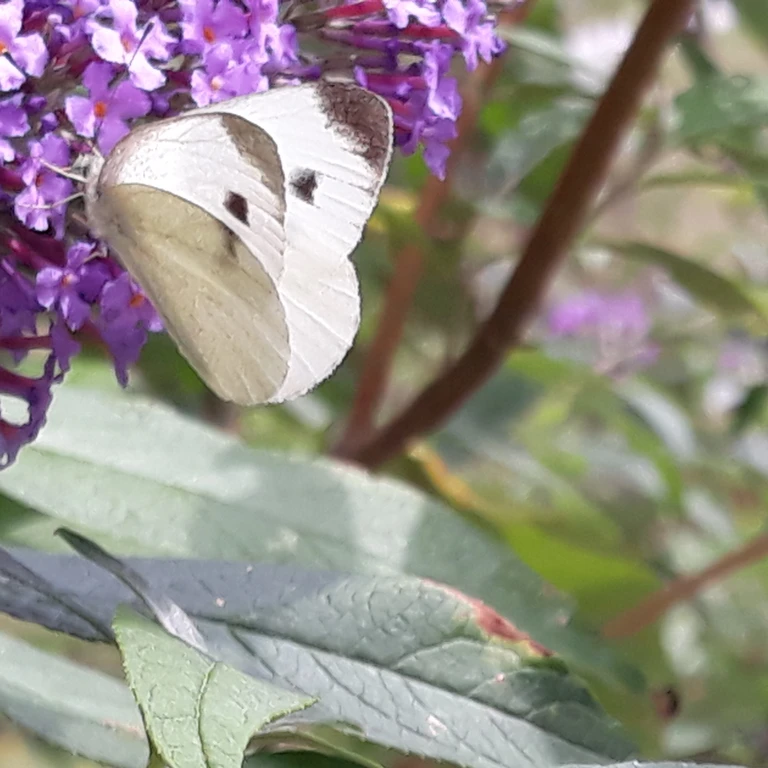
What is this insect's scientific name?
Pieris mannii
